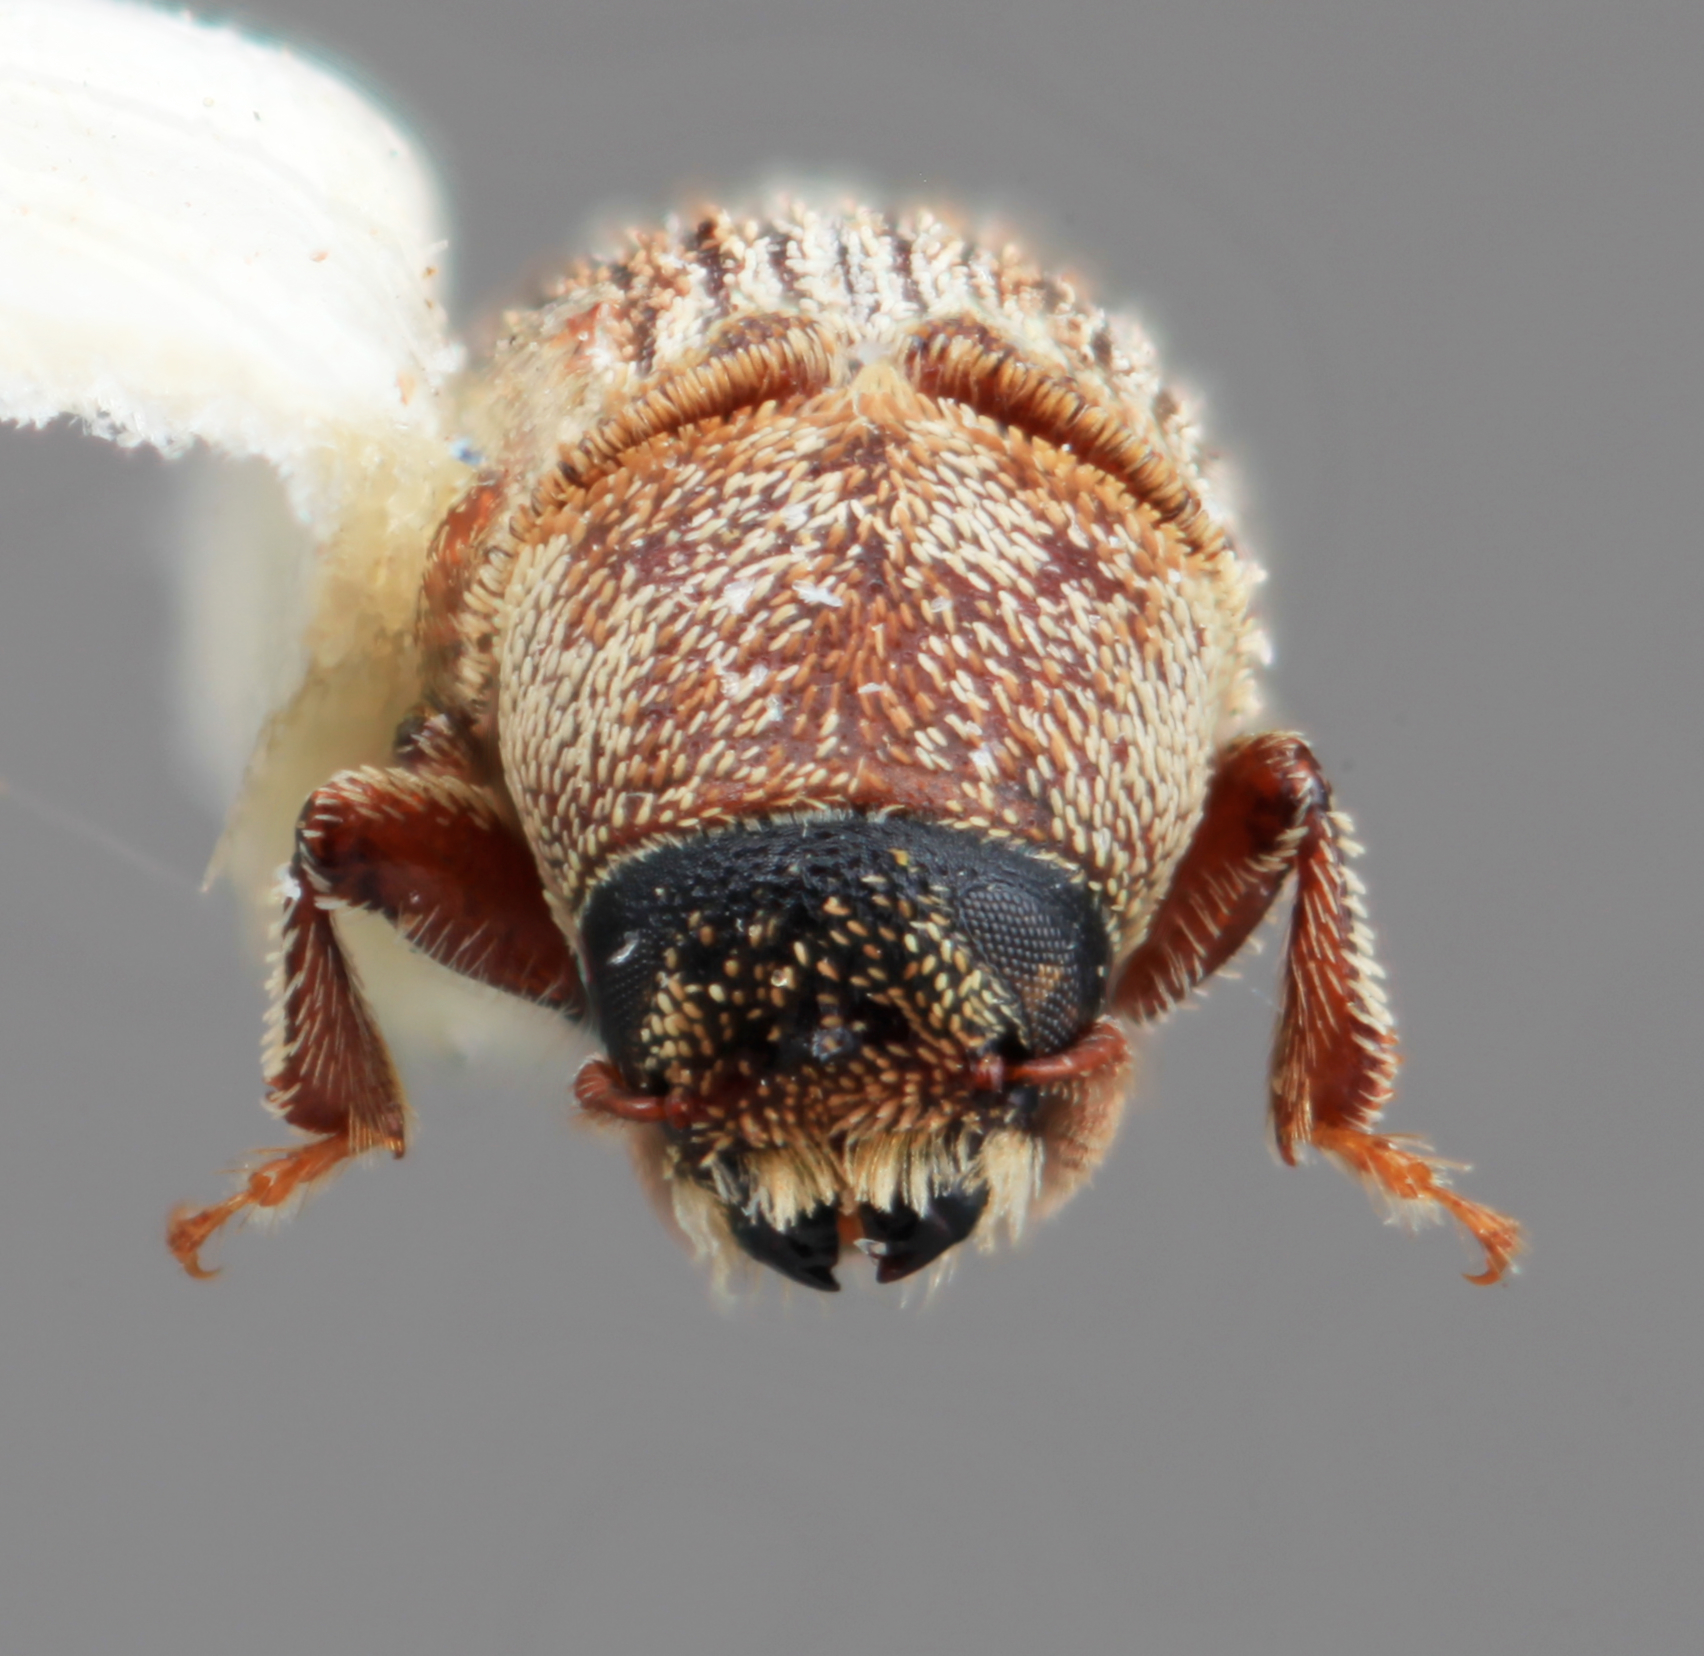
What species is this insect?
Xylechinus aconcaguensis
